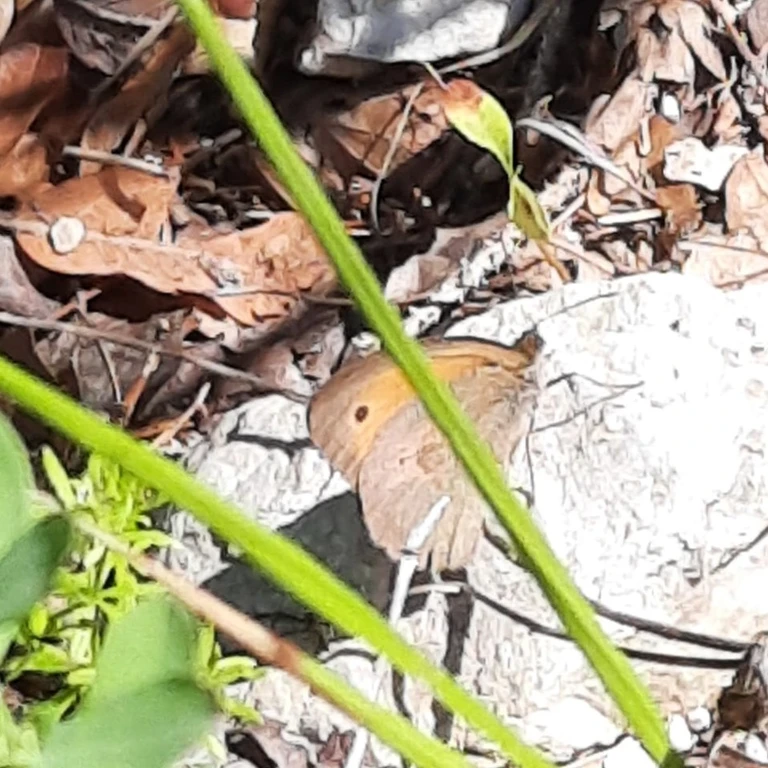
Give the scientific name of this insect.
Maniola jurtina
